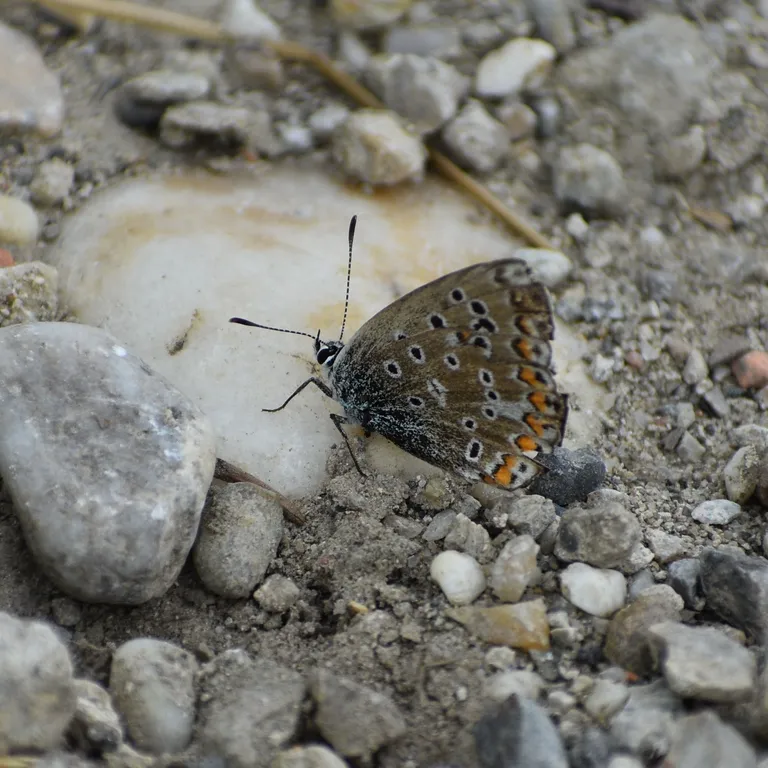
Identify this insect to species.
Polyommatus icarus
